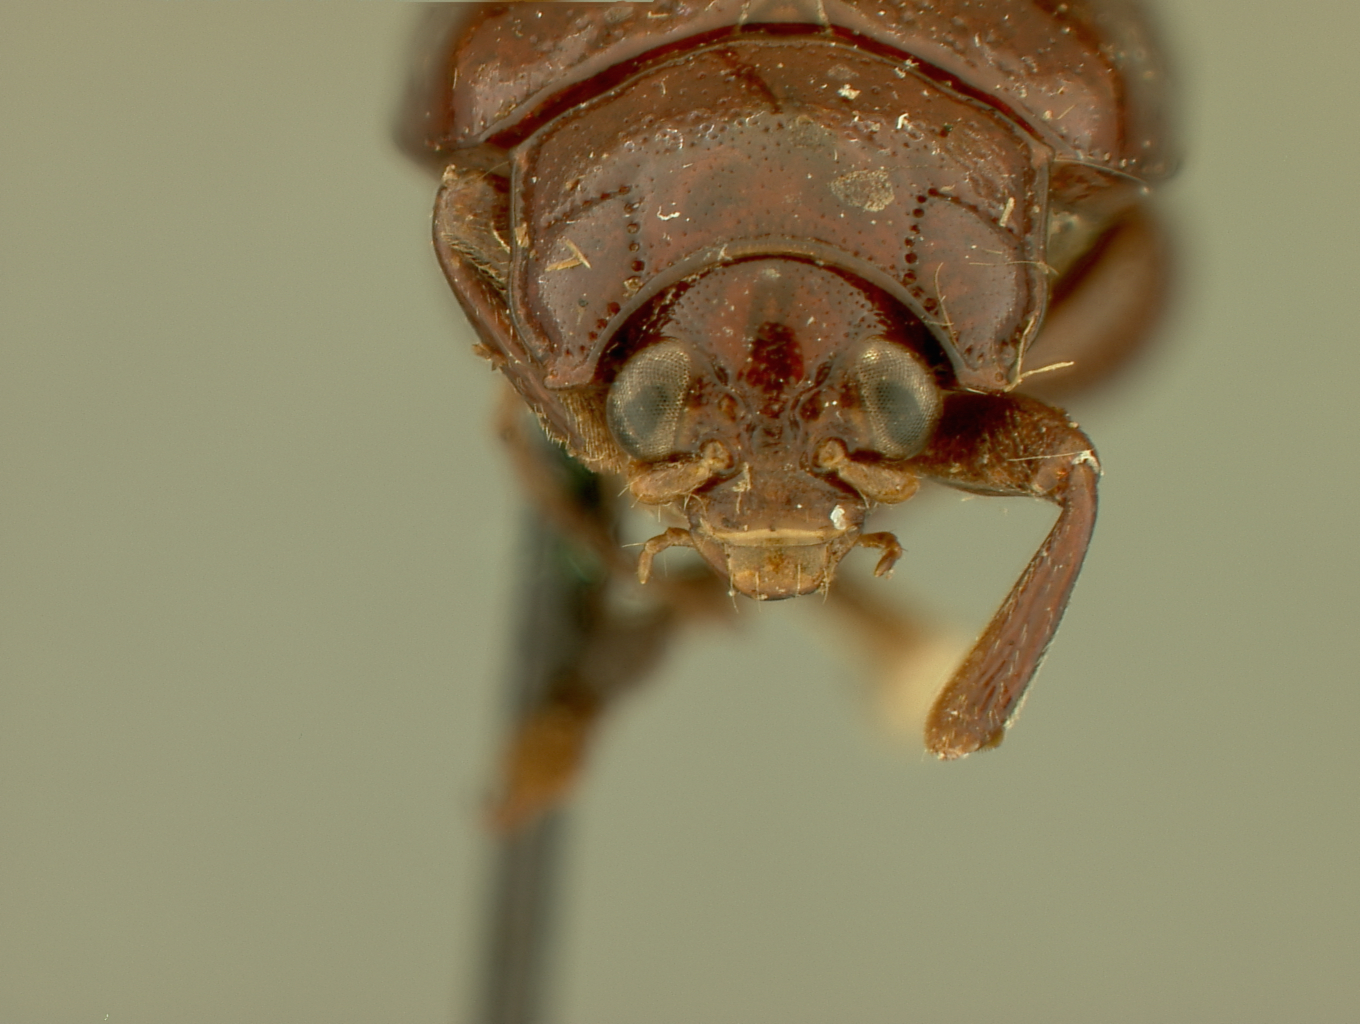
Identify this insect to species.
Sphaerophrida unicolor
